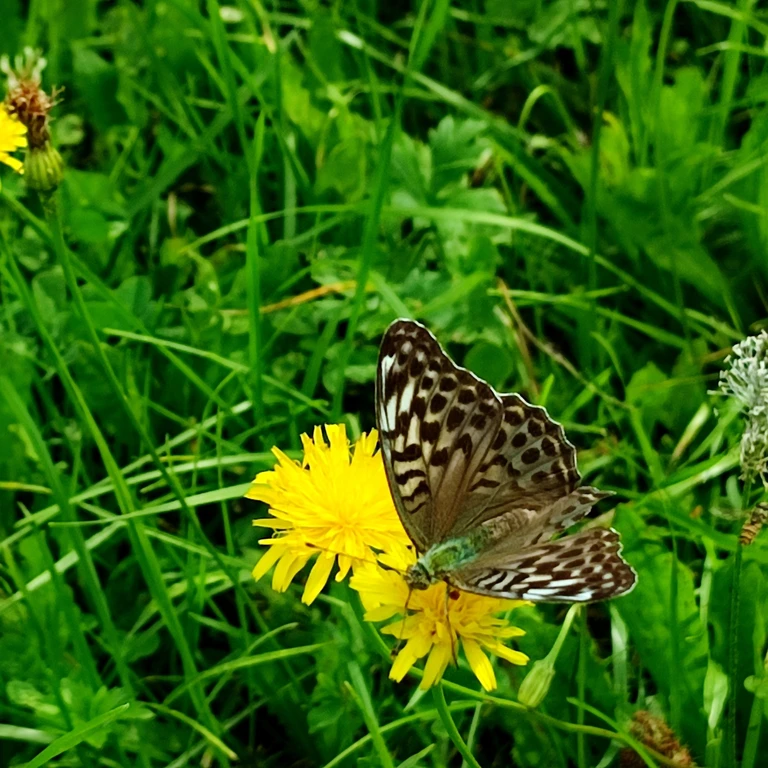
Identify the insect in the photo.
Argynnis paphia
